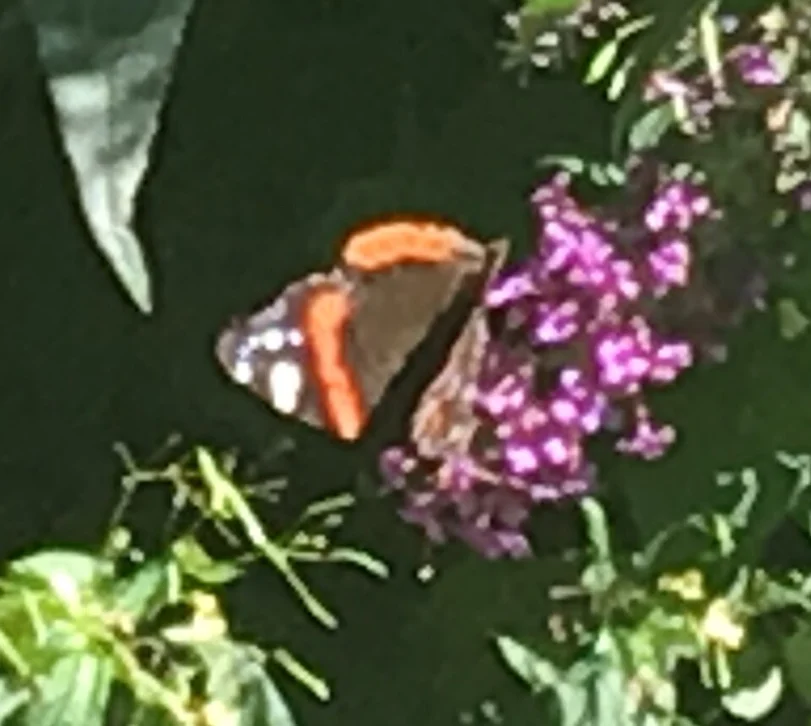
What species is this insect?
Vanessa atalanta
